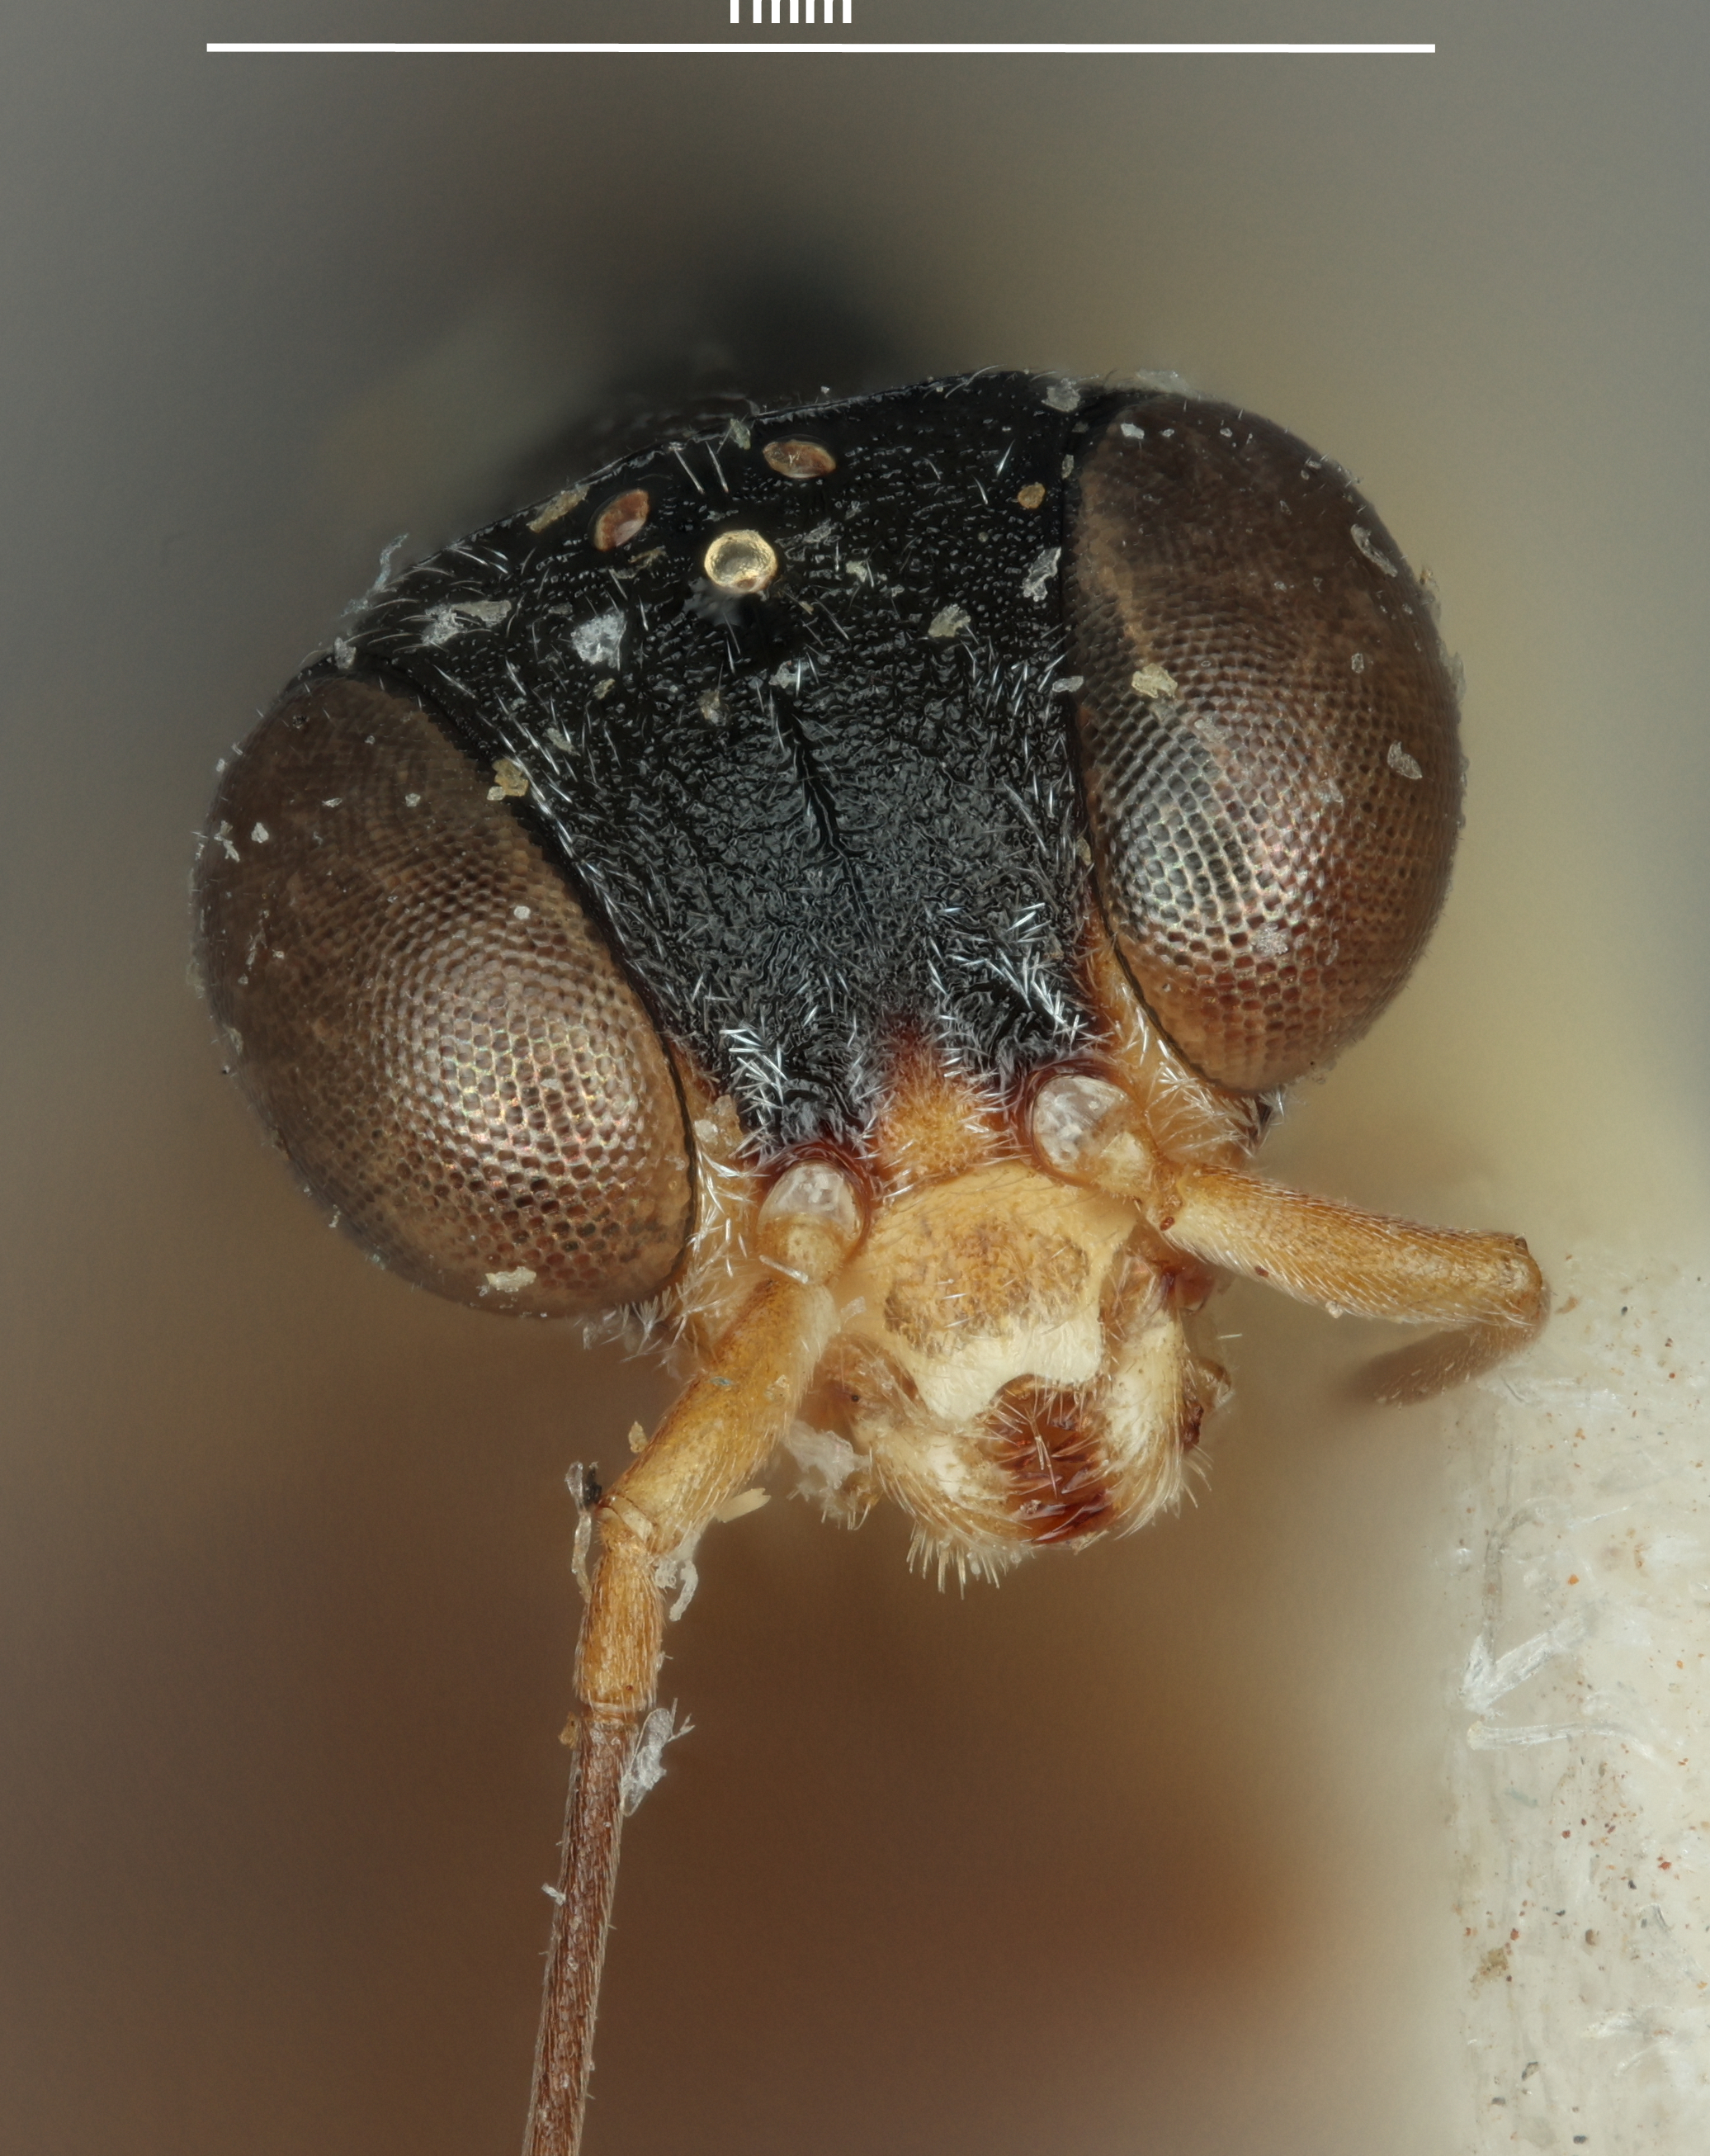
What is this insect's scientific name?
Dryinus lankanus
